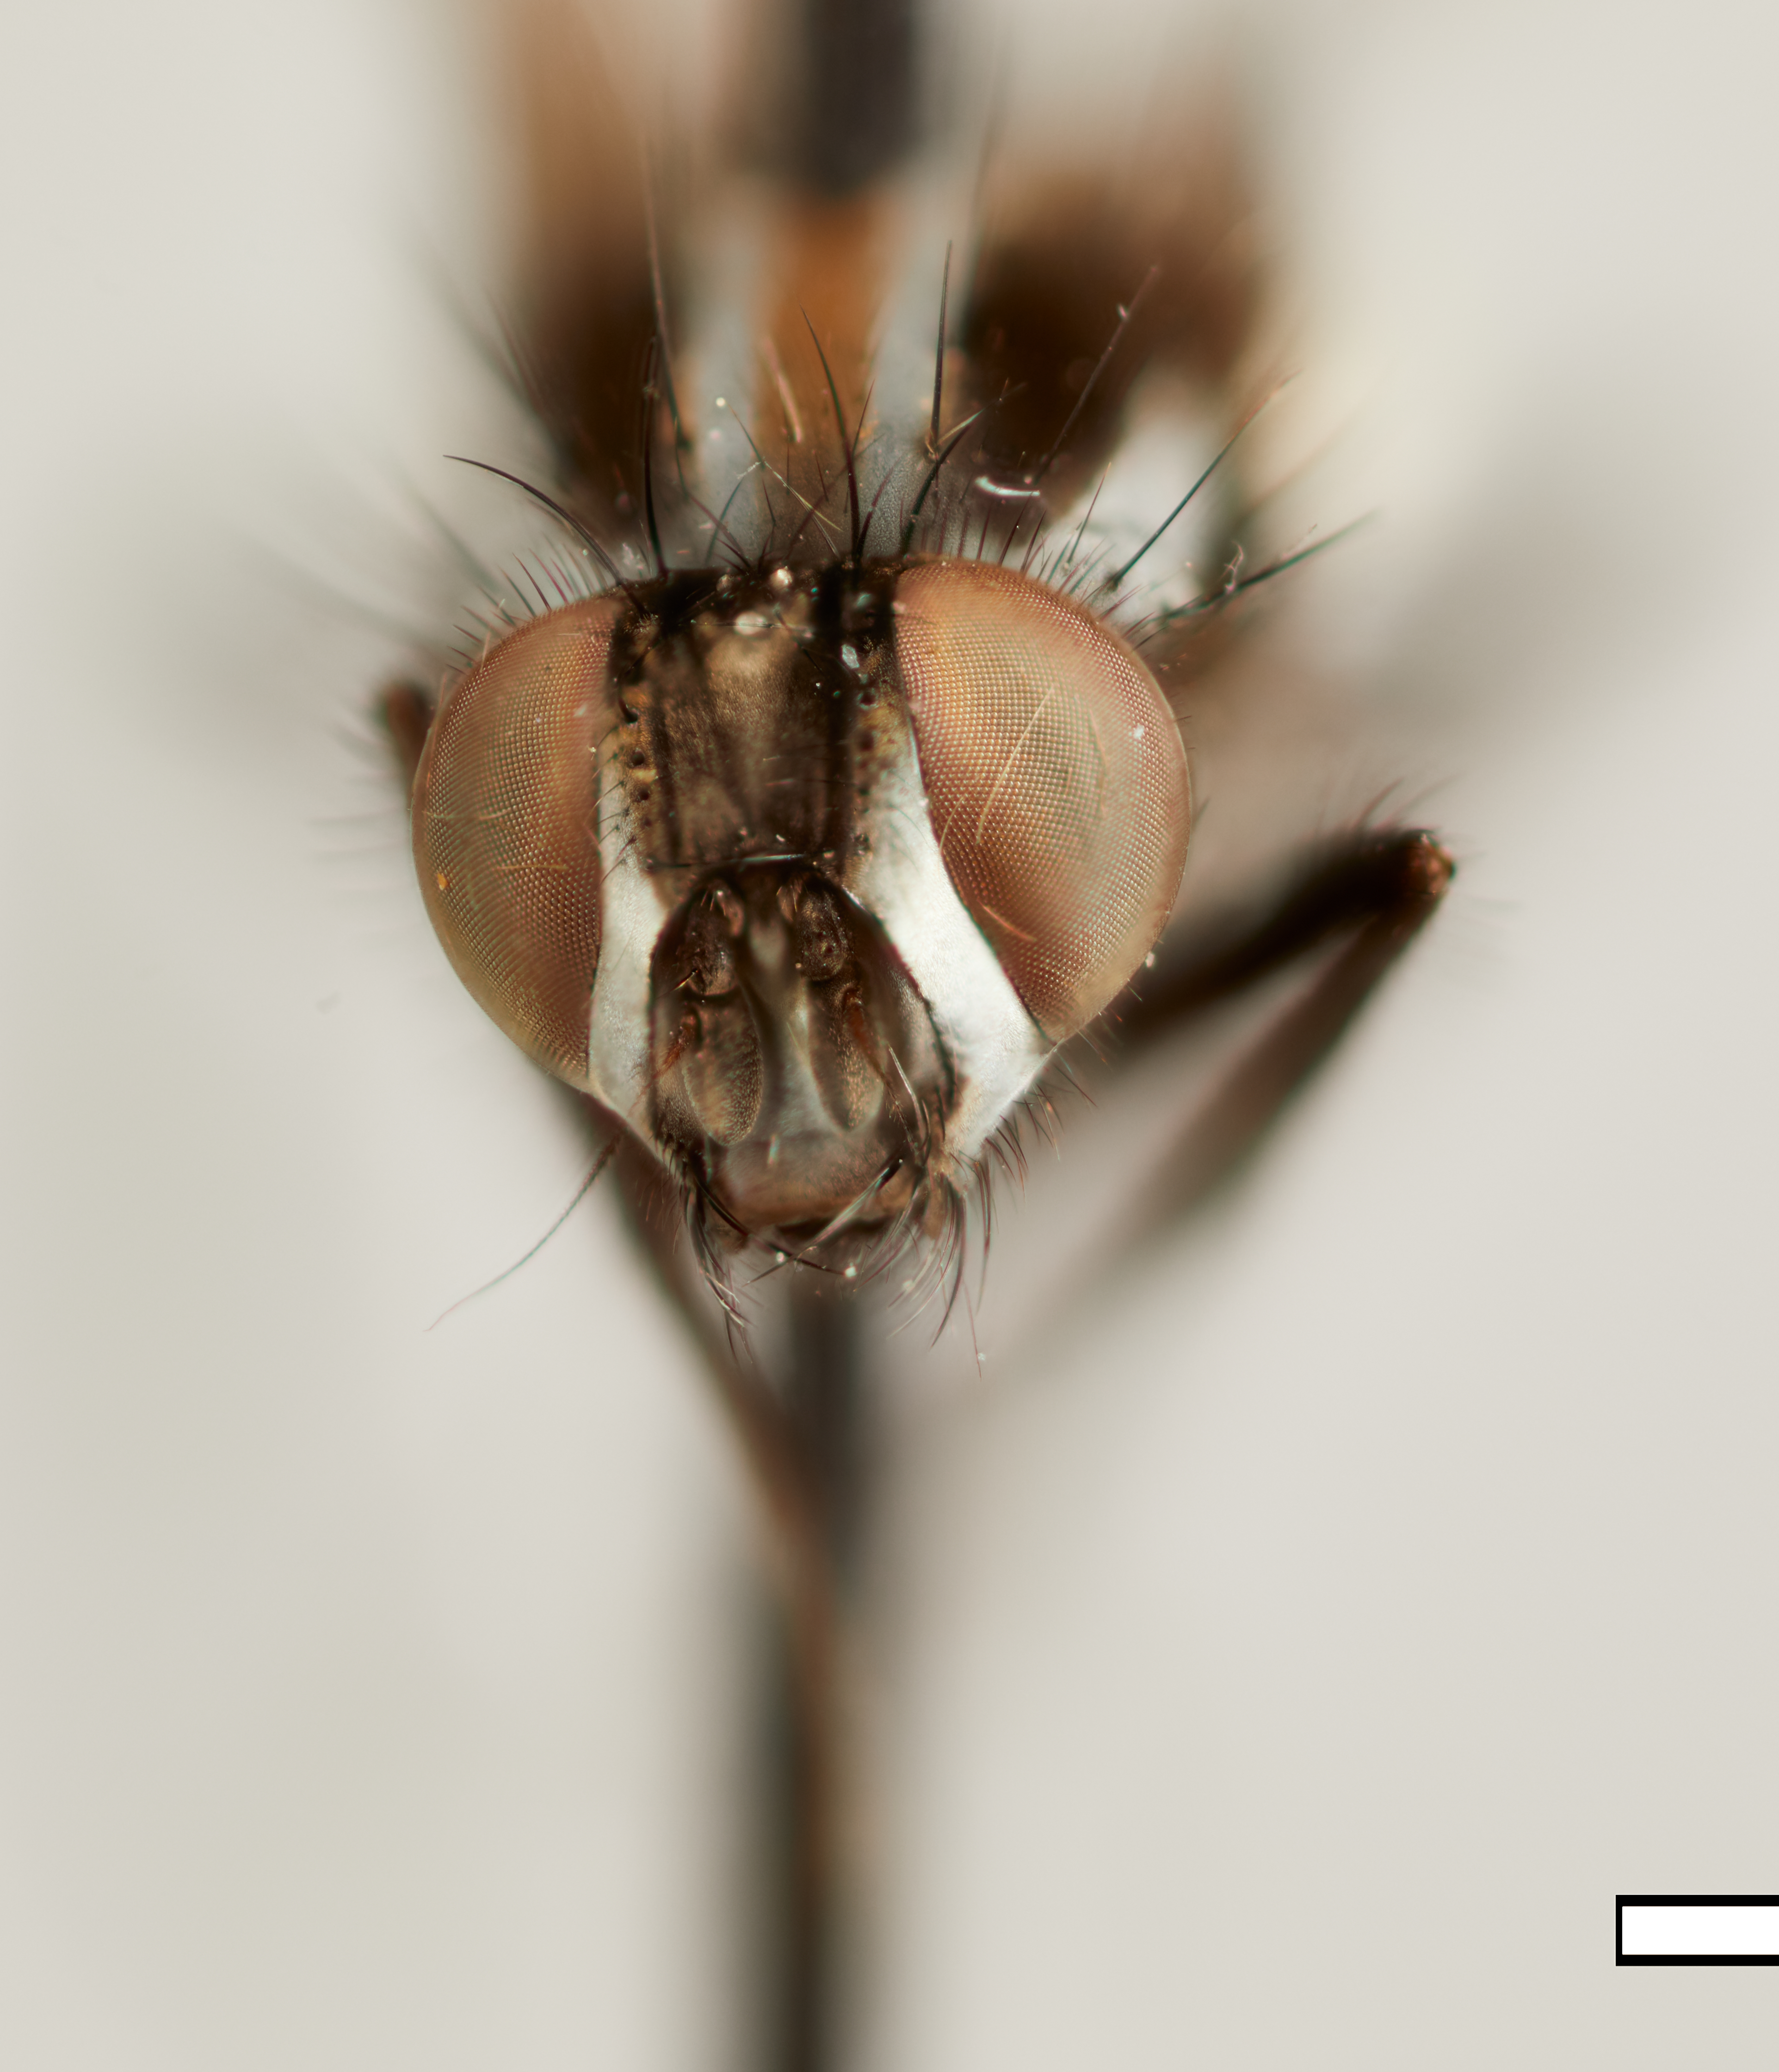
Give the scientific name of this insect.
Syllimnophora vittiventris
